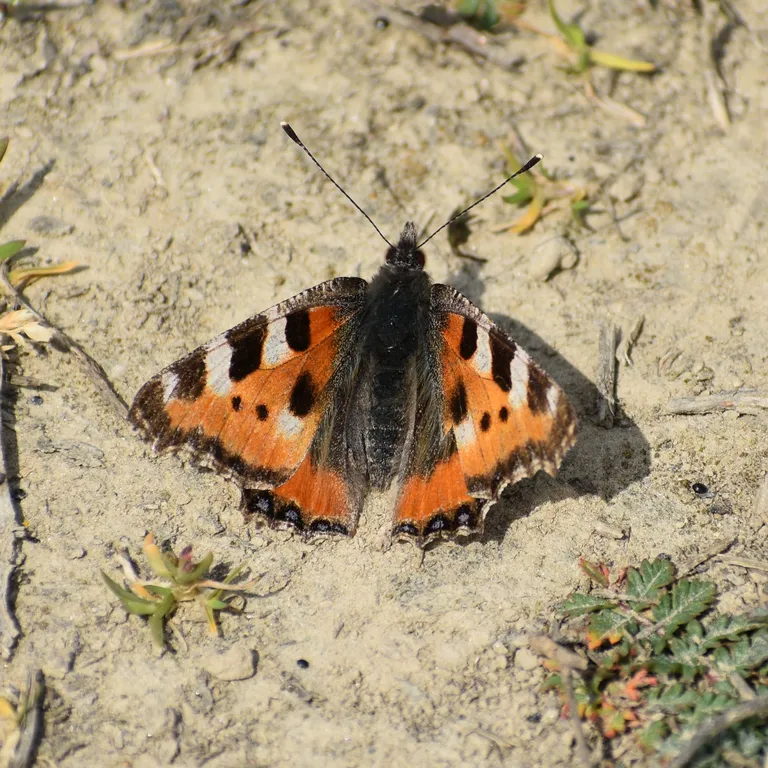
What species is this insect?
Aglais urticae
